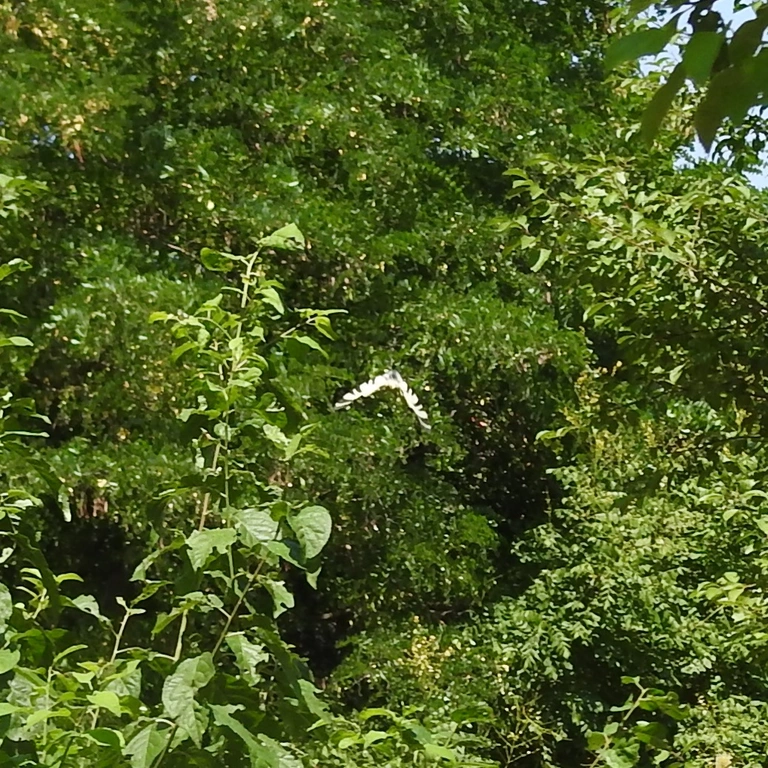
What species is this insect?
Iphiclides podalirius
